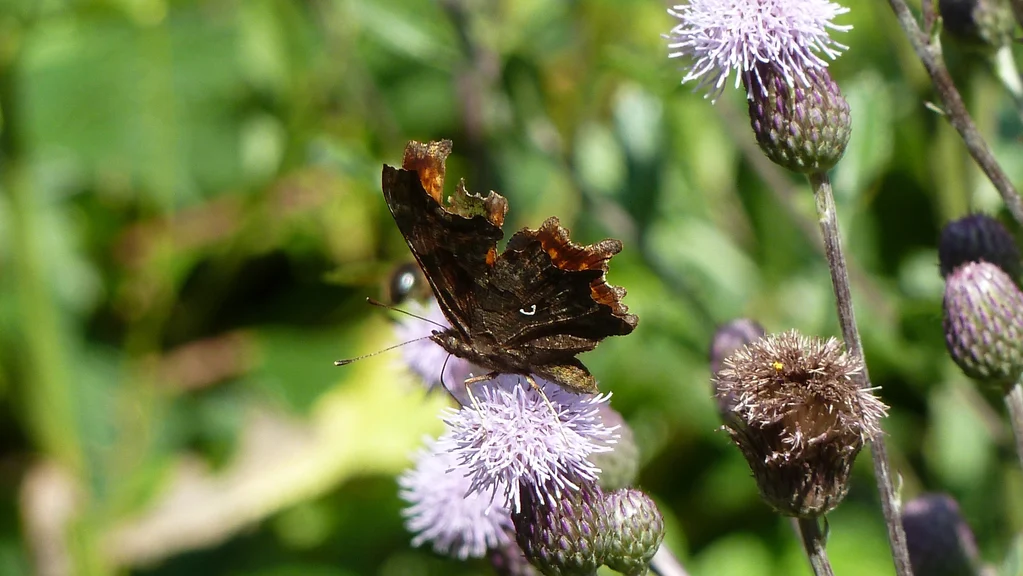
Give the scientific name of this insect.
Polygonia c-album
